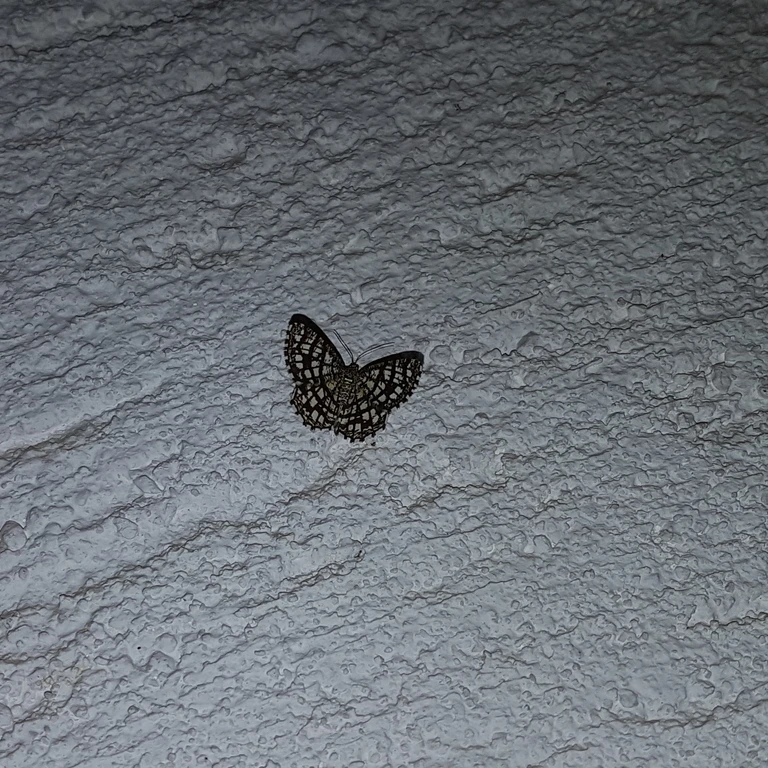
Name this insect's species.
Chiasmia clathrata
